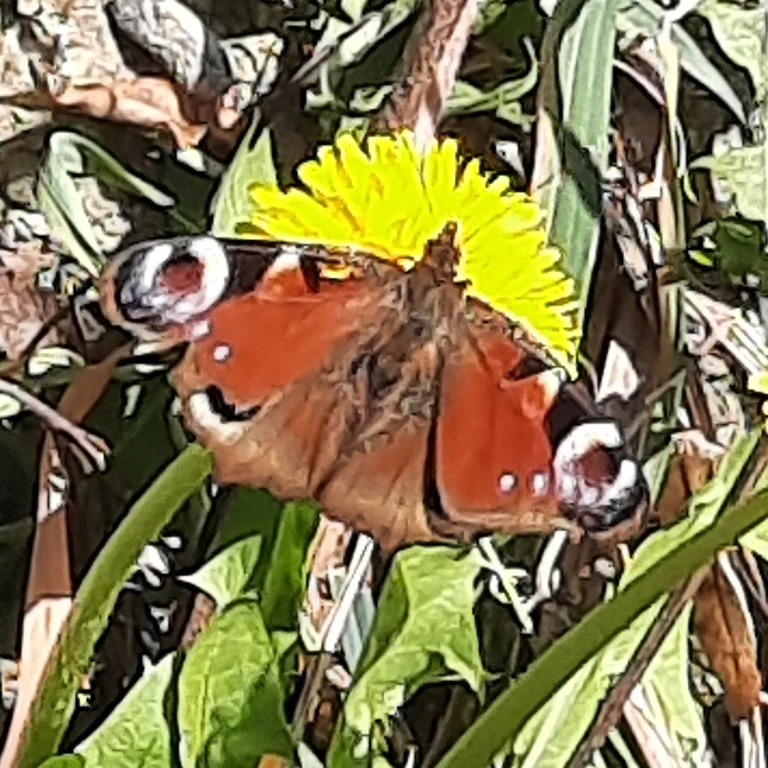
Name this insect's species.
Aglais io
